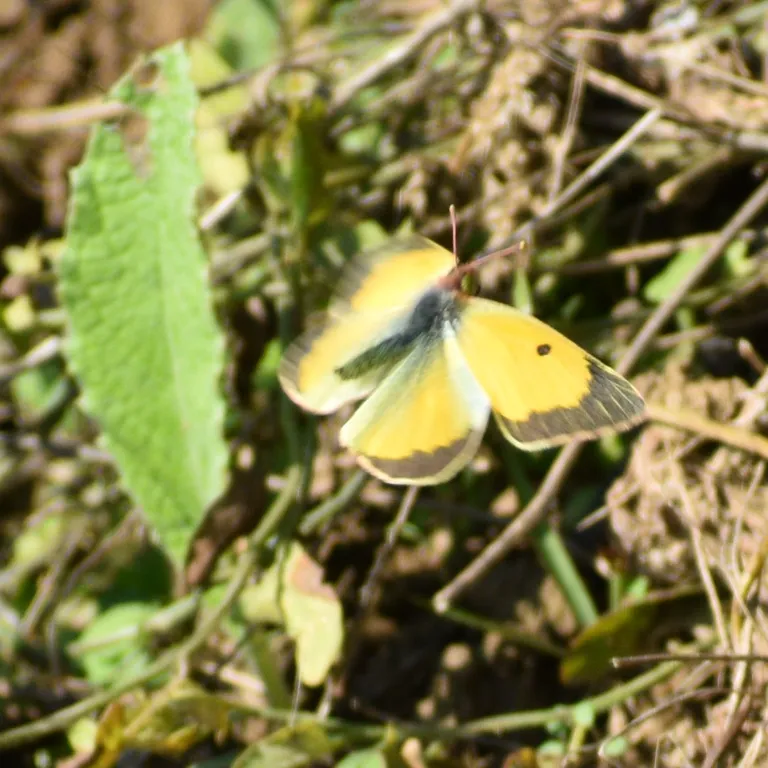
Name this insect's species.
Colias croceus
